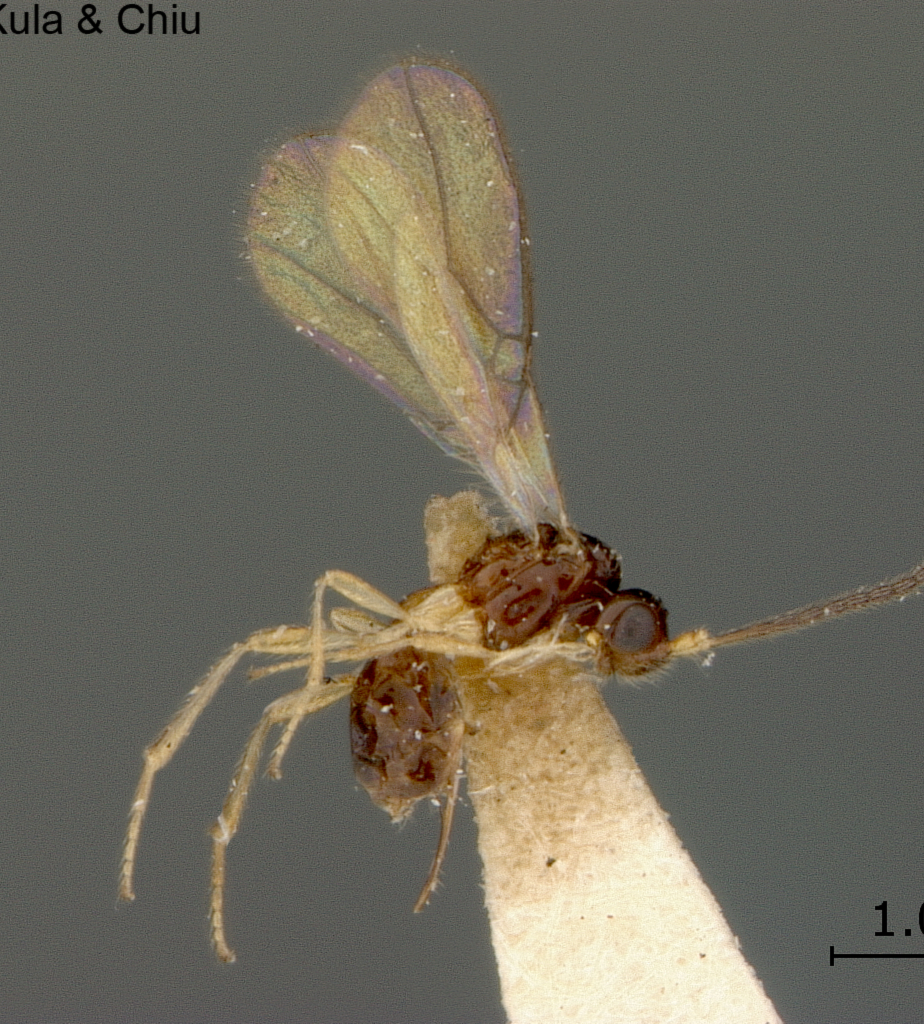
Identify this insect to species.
Aspilota angusticornis
